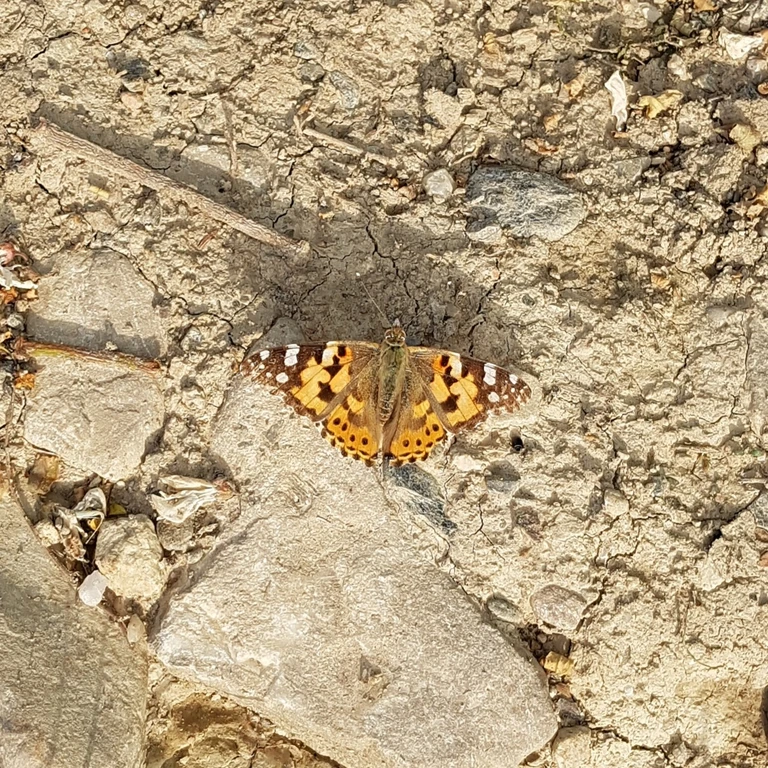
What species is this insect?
Vanessa cardui
